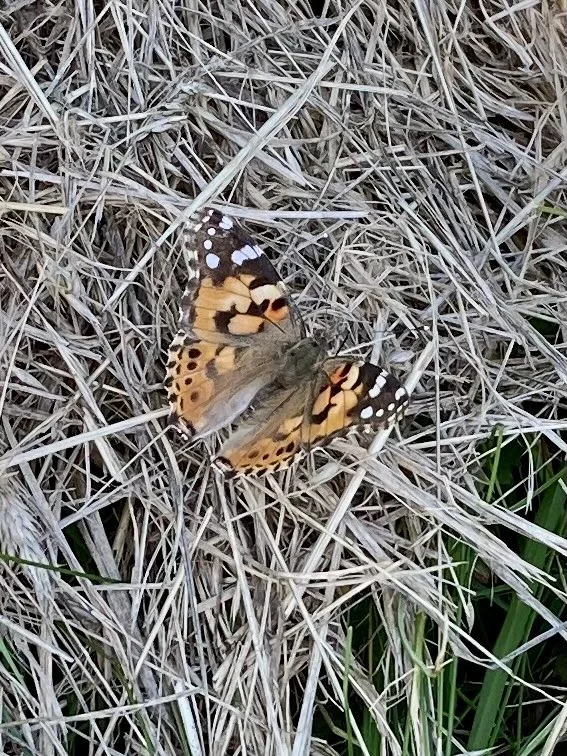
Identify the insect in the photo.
Vanessa cardui
